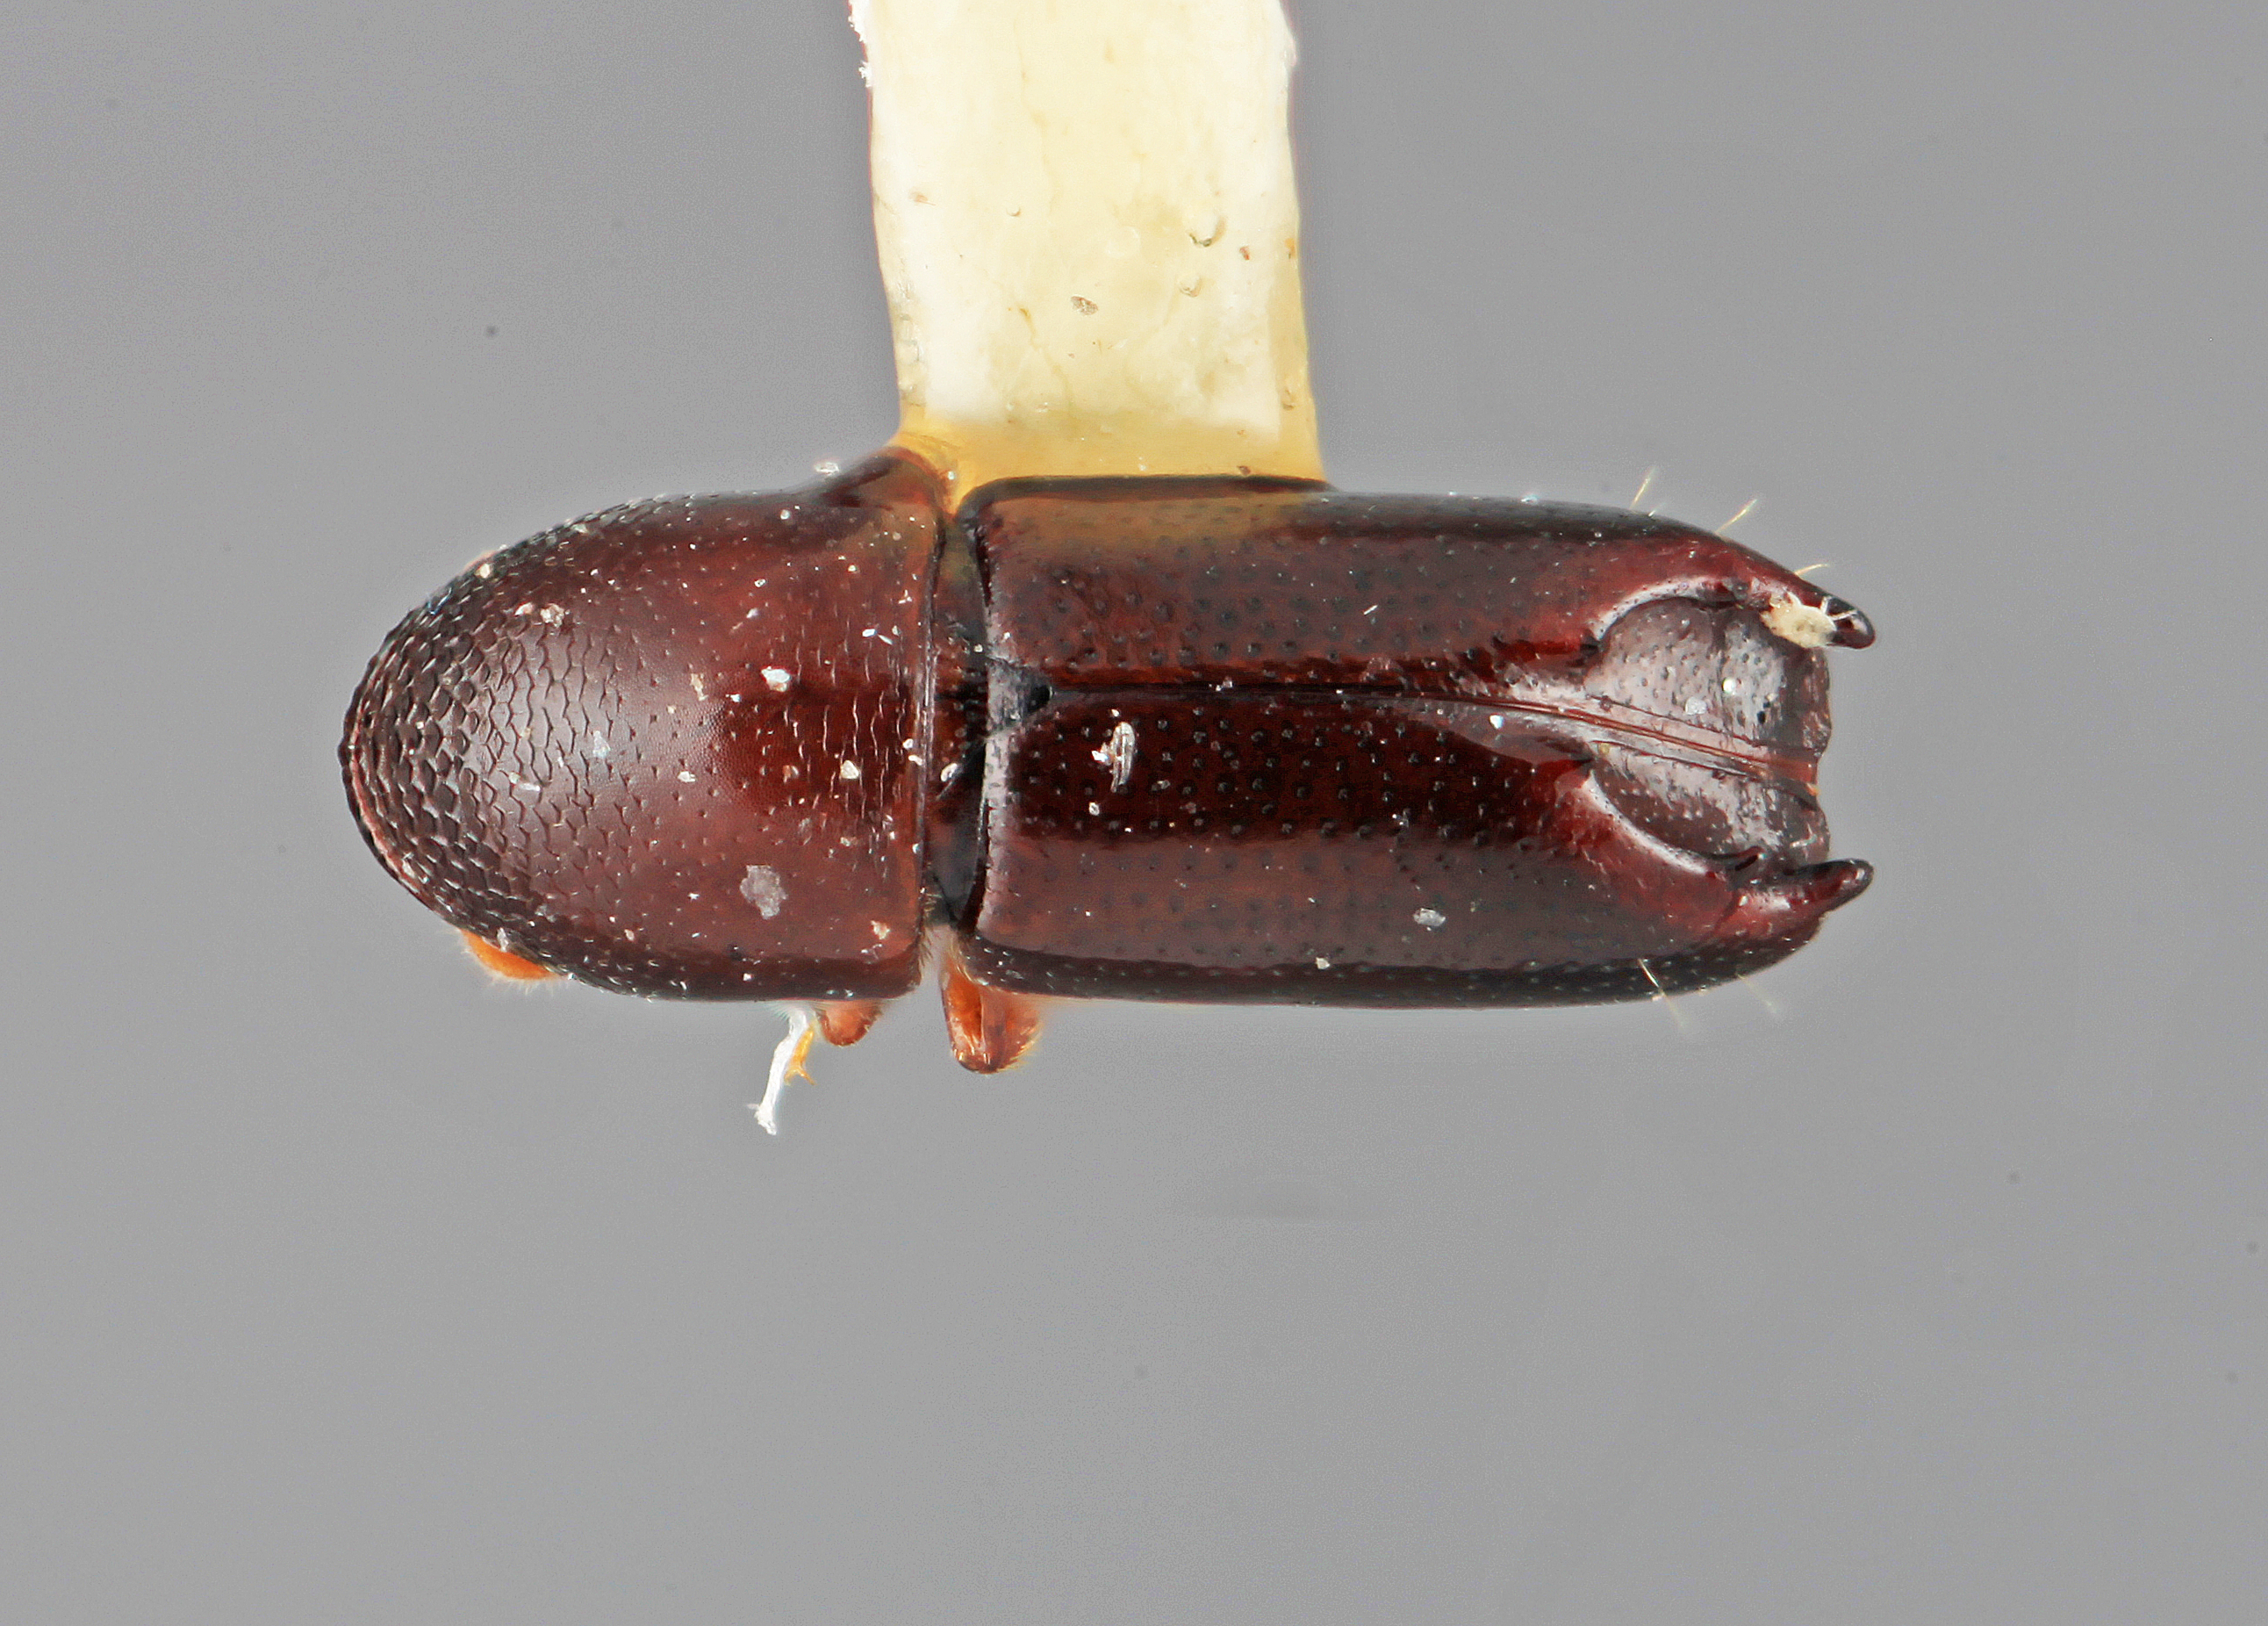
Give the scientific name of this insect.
Tricolus fenoris
